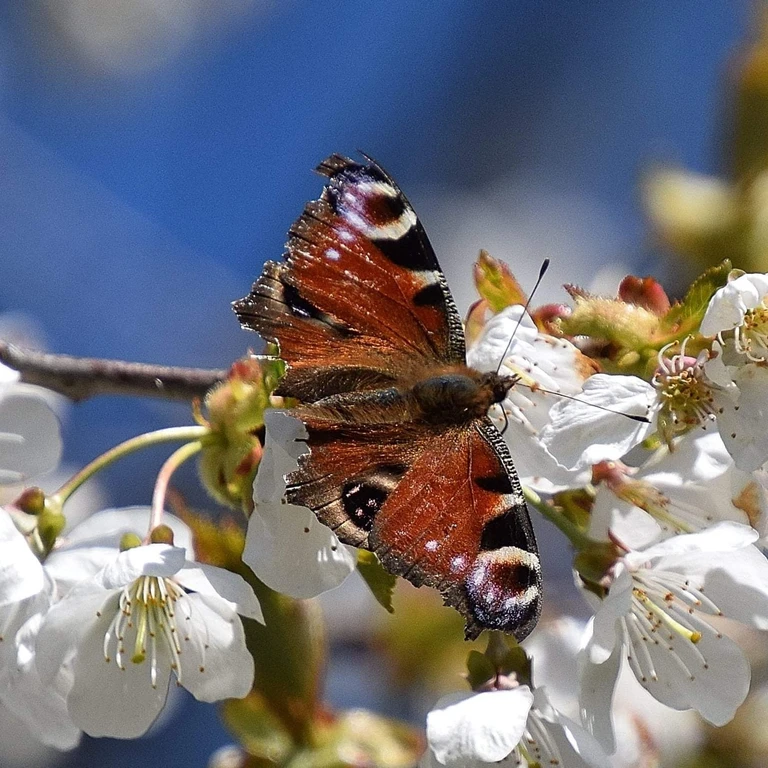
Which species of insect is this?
Aglais io
